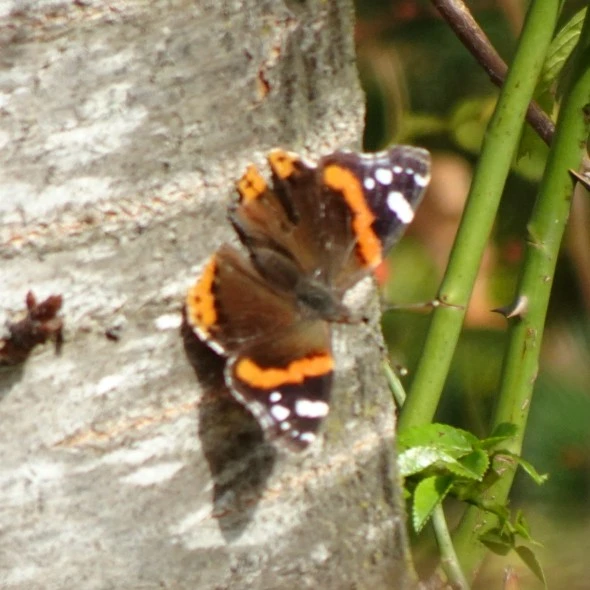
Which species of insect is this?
Vanessa atalanta
